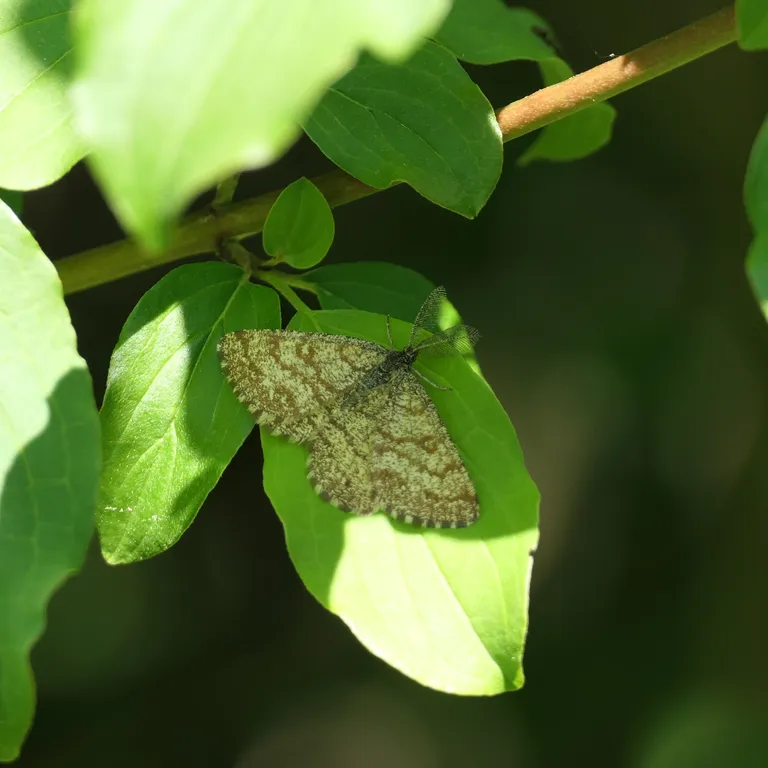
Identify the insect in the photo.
Ematurga atomaria
